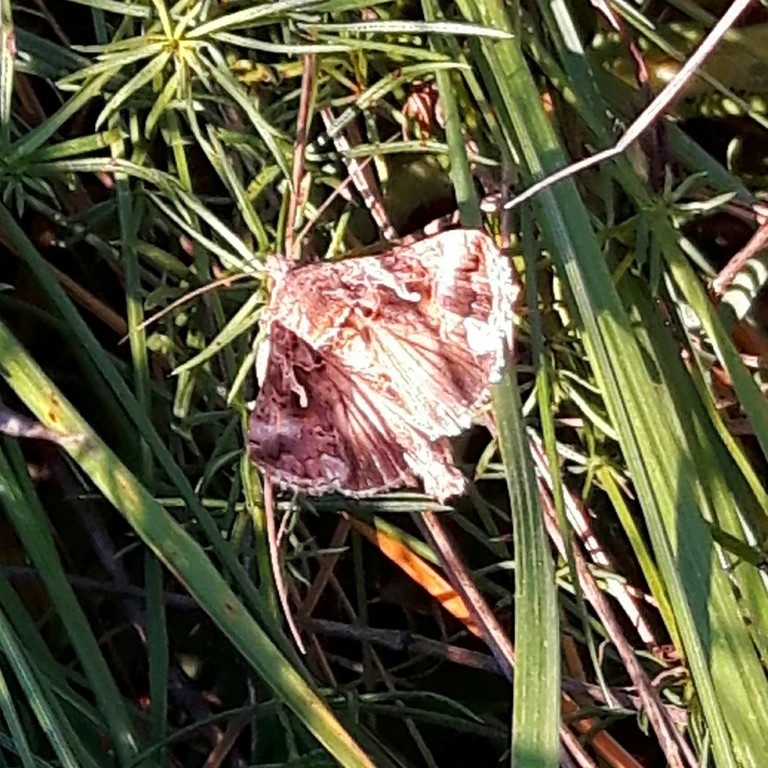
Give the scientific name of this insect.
Autographa gamma
